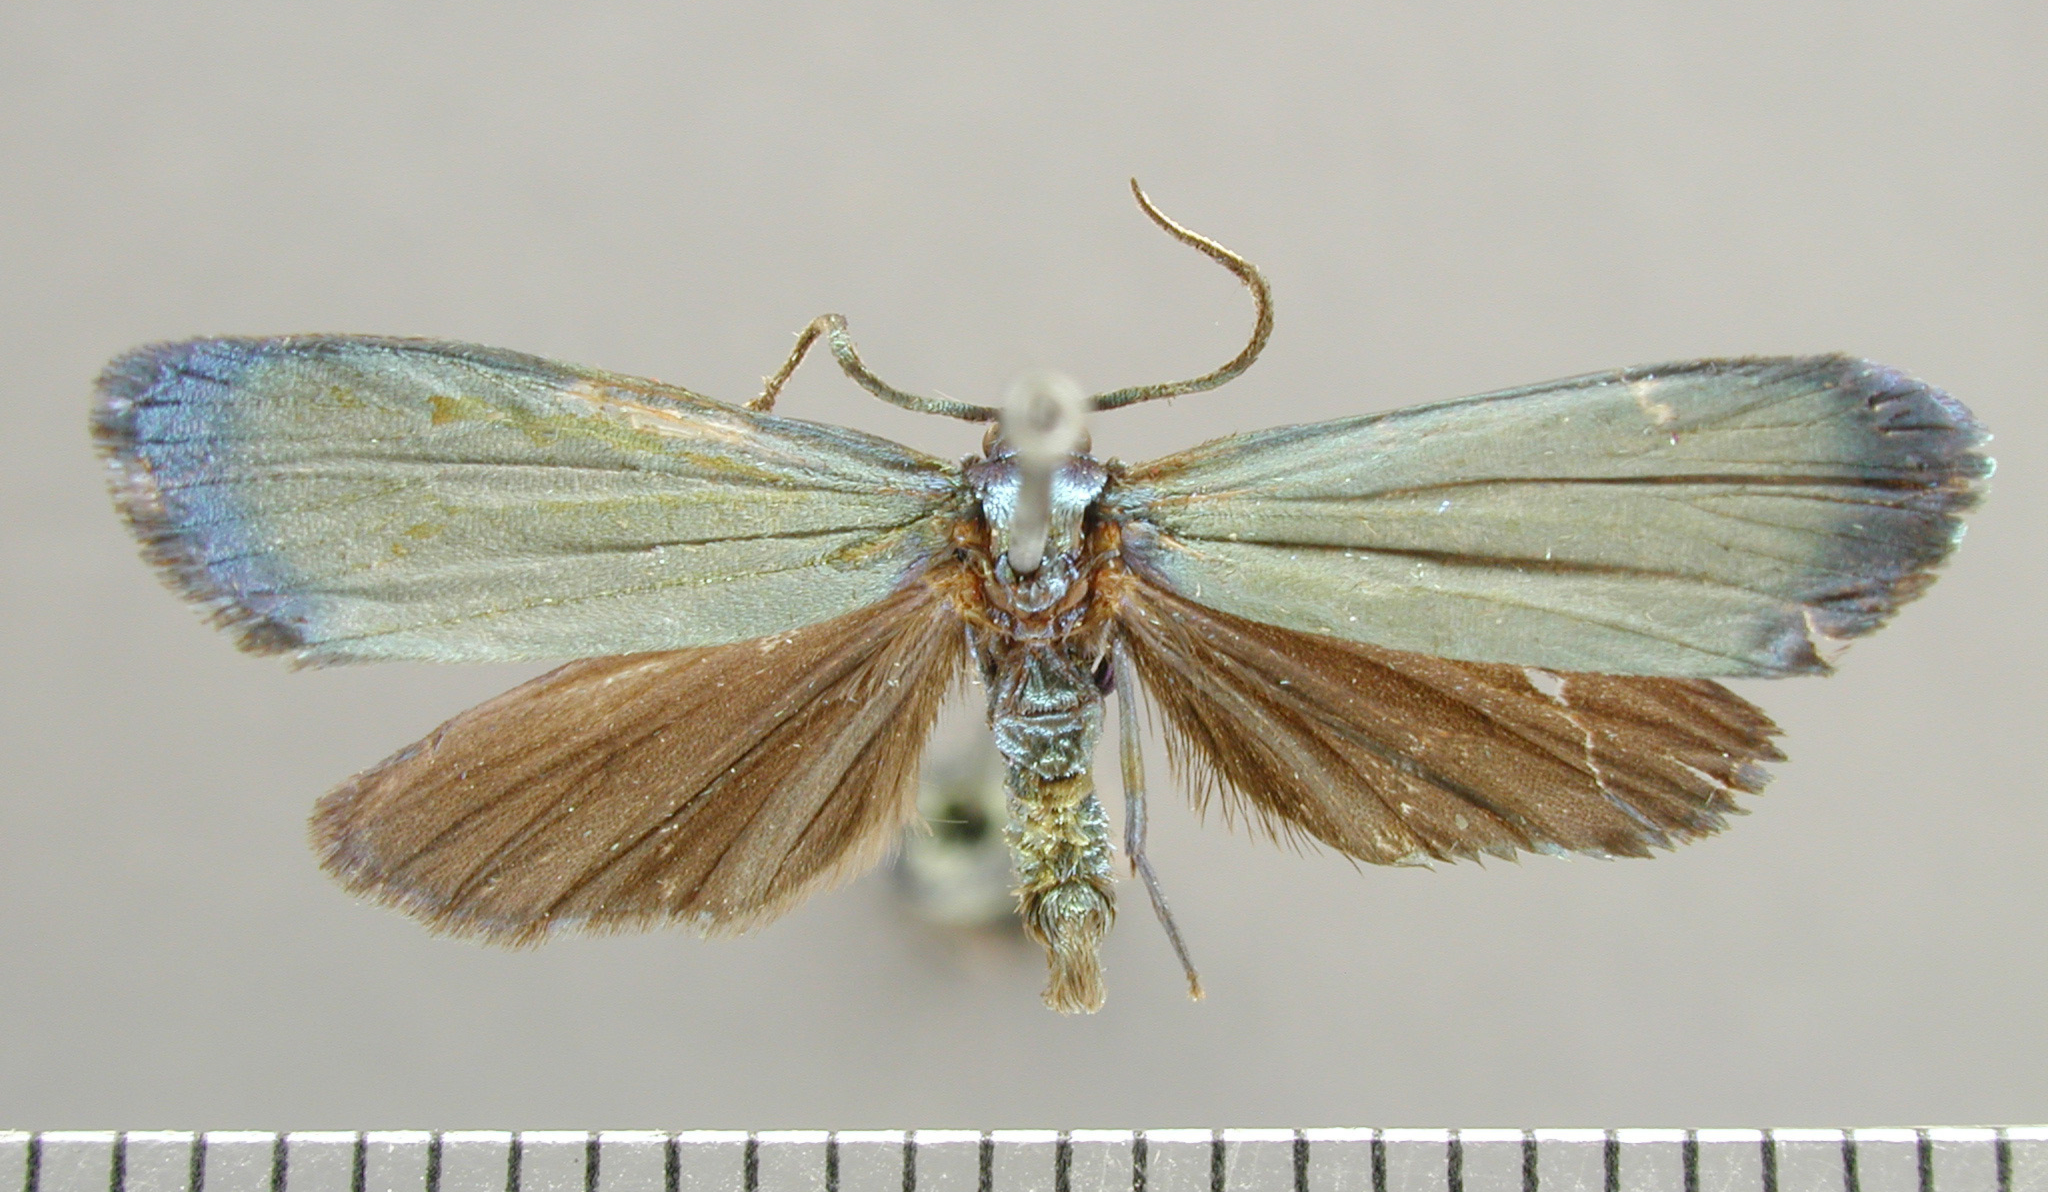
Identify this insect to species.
Chrysochlorosia magnifica
